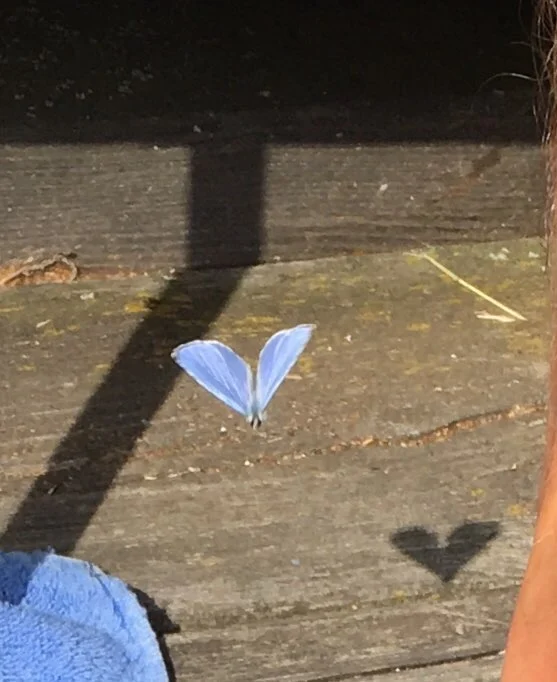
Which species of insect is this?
Celastrina argiolus
